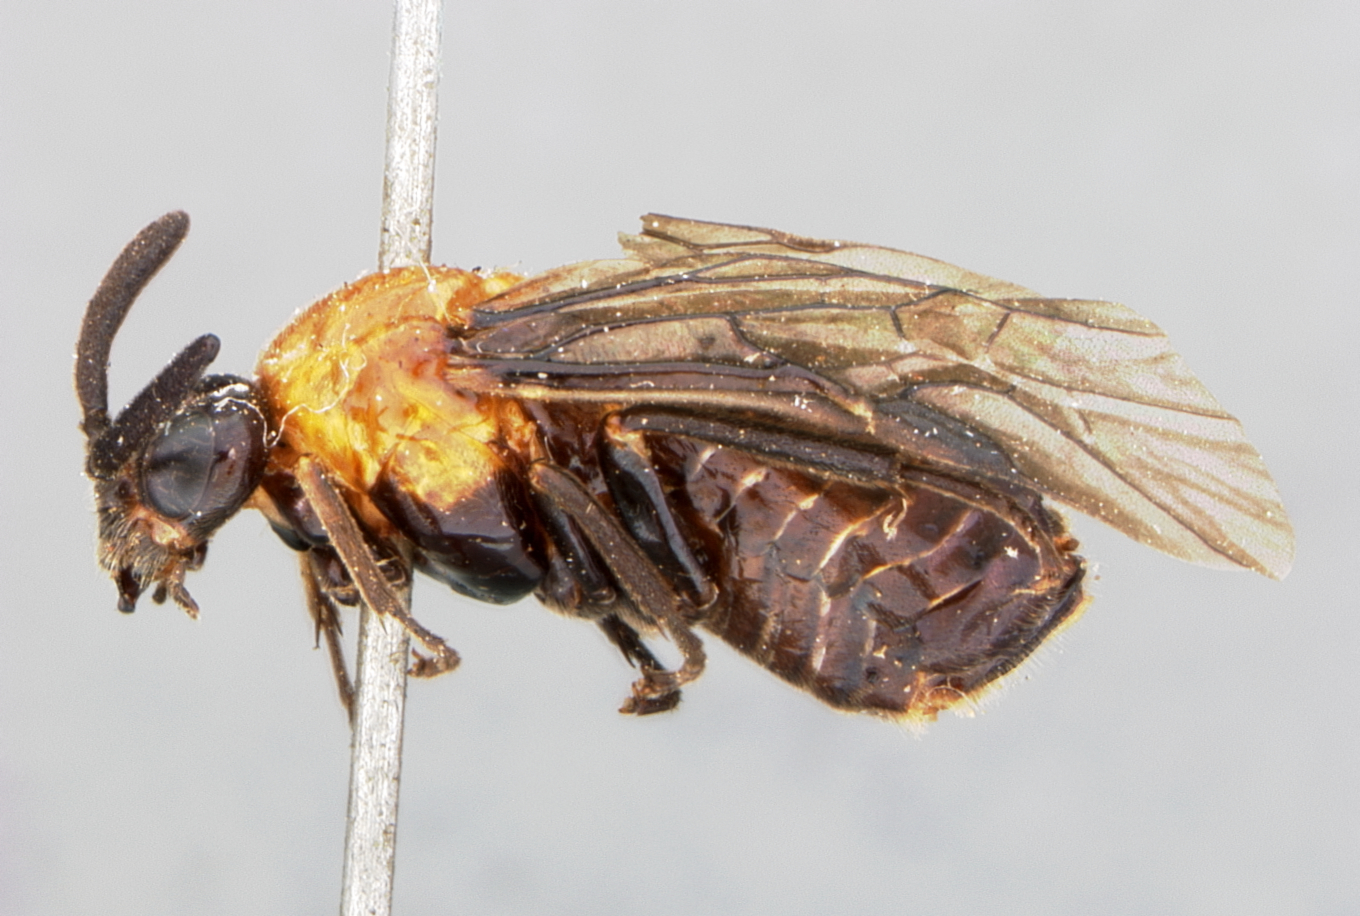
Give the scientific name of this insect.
Pseudocyphona mexicana
